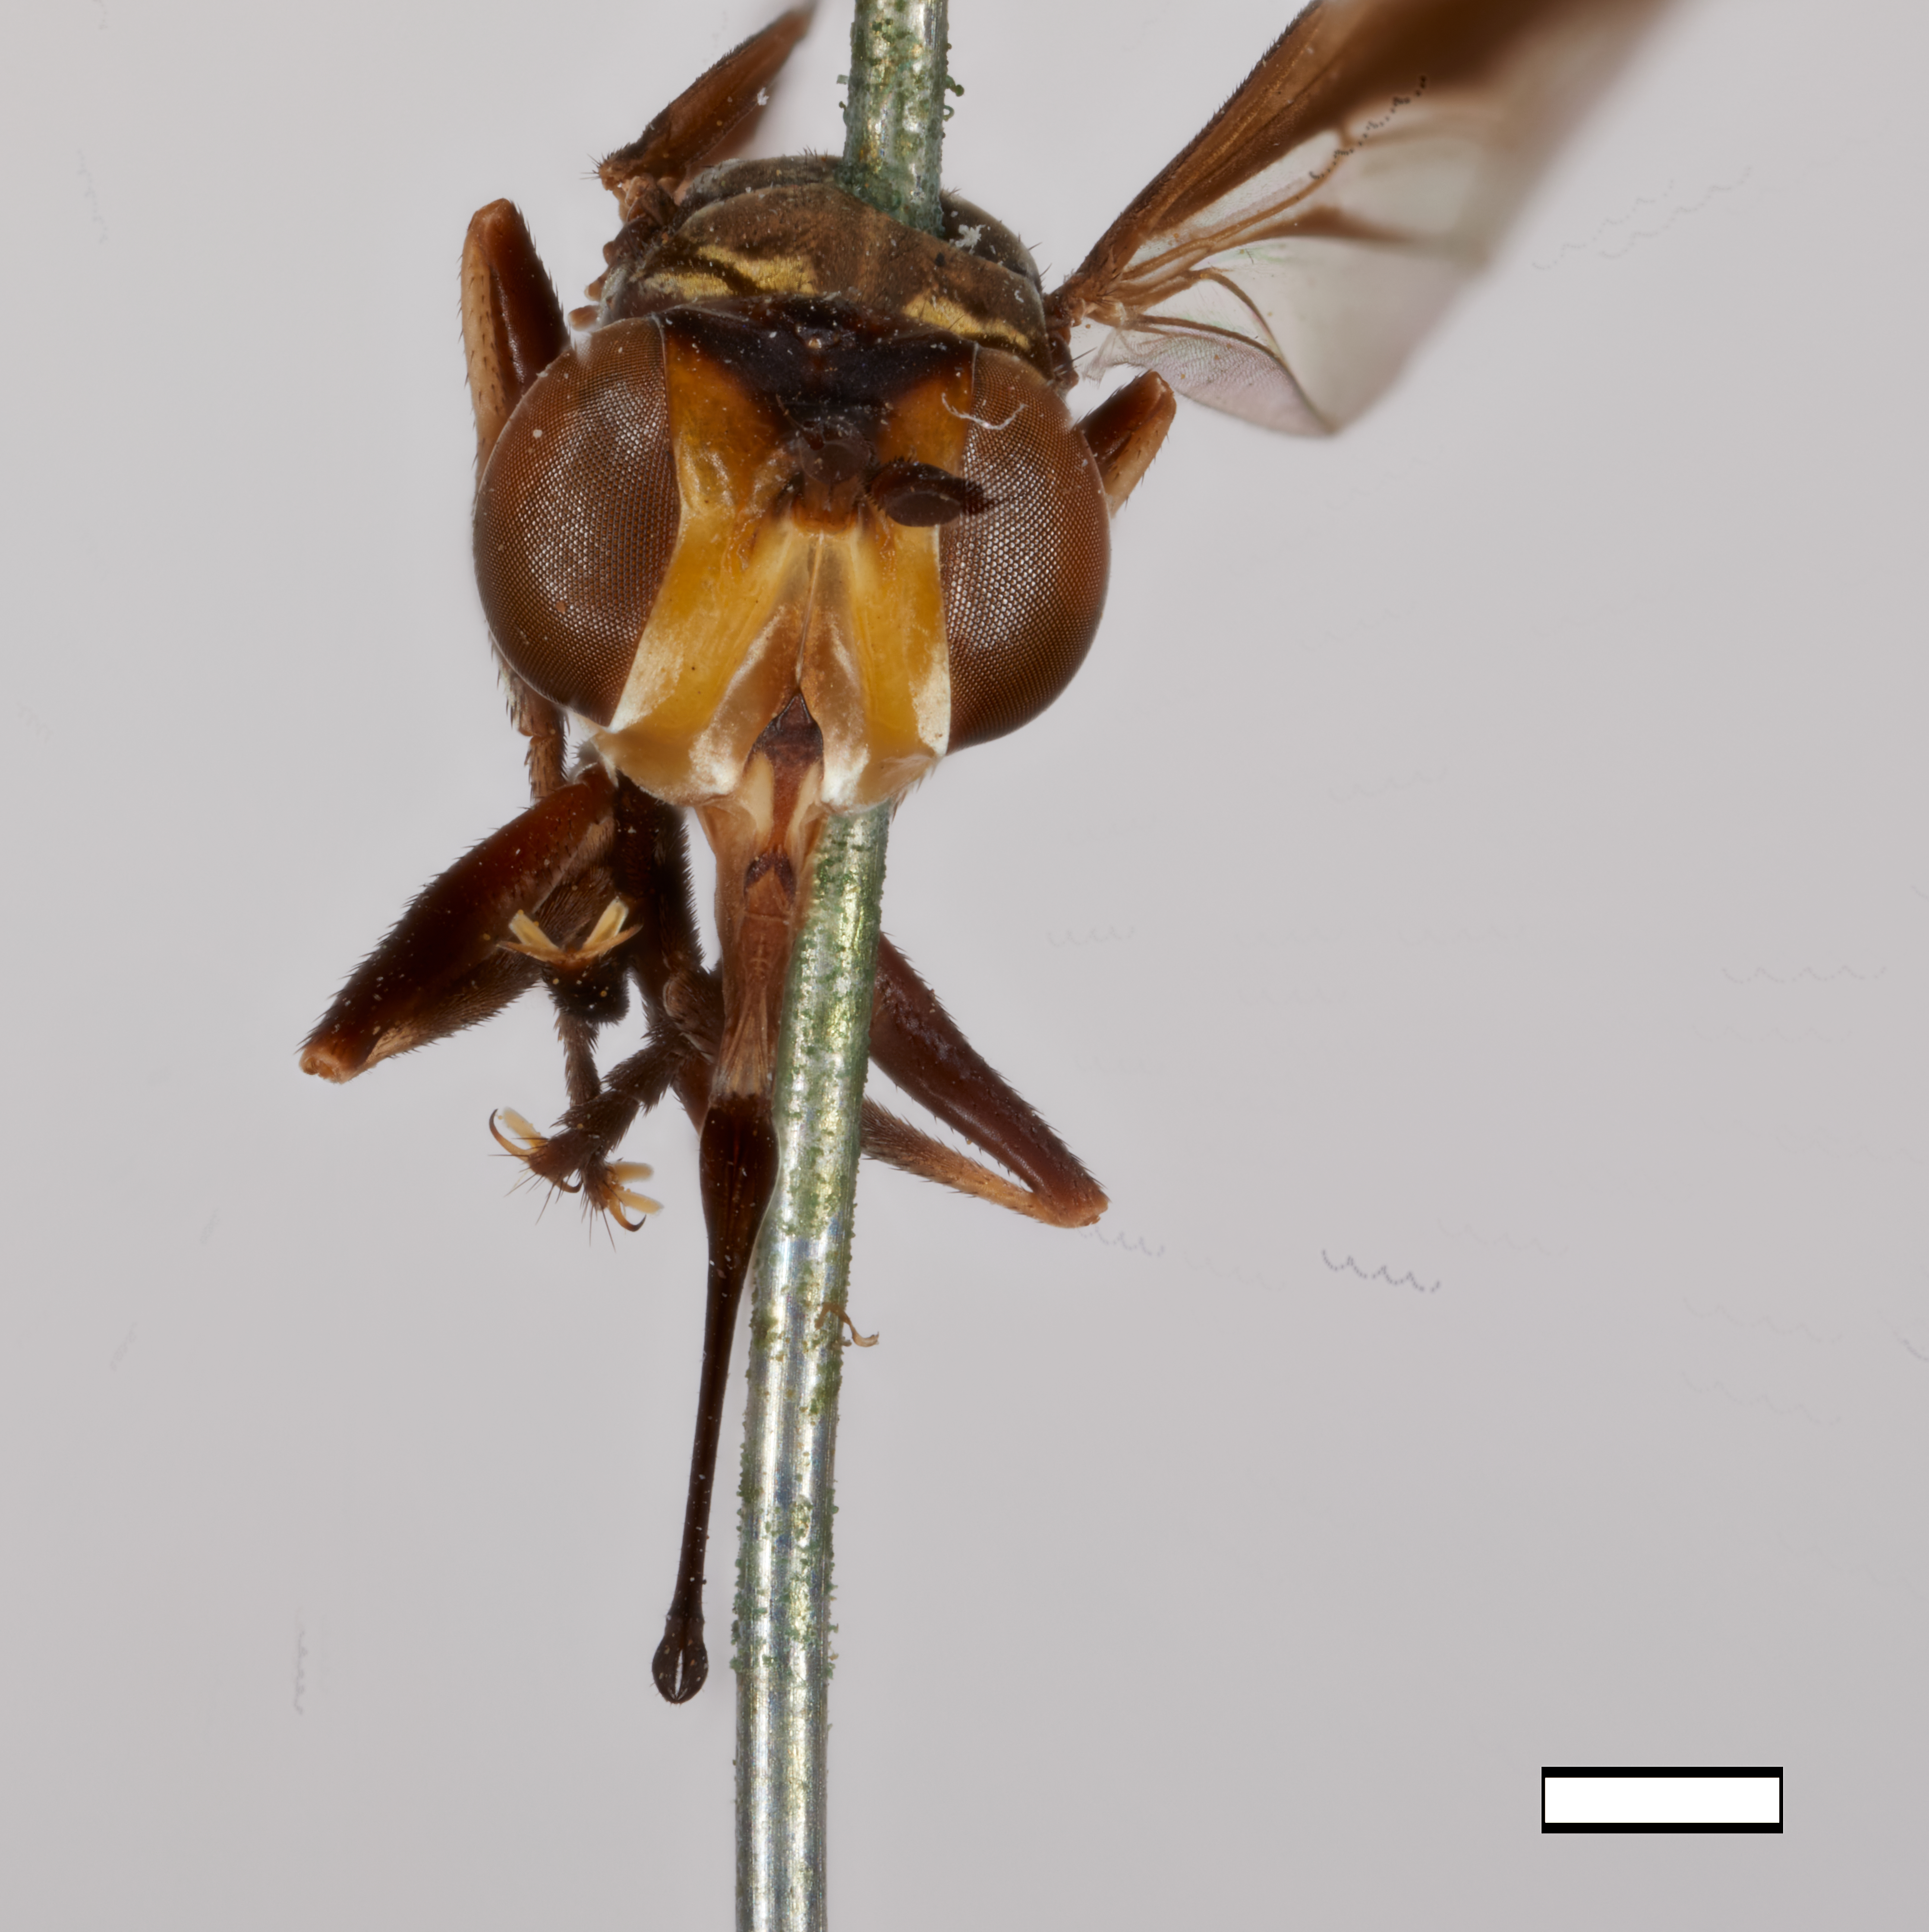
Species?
Conops gracilior (also Physoconops gracilior)
